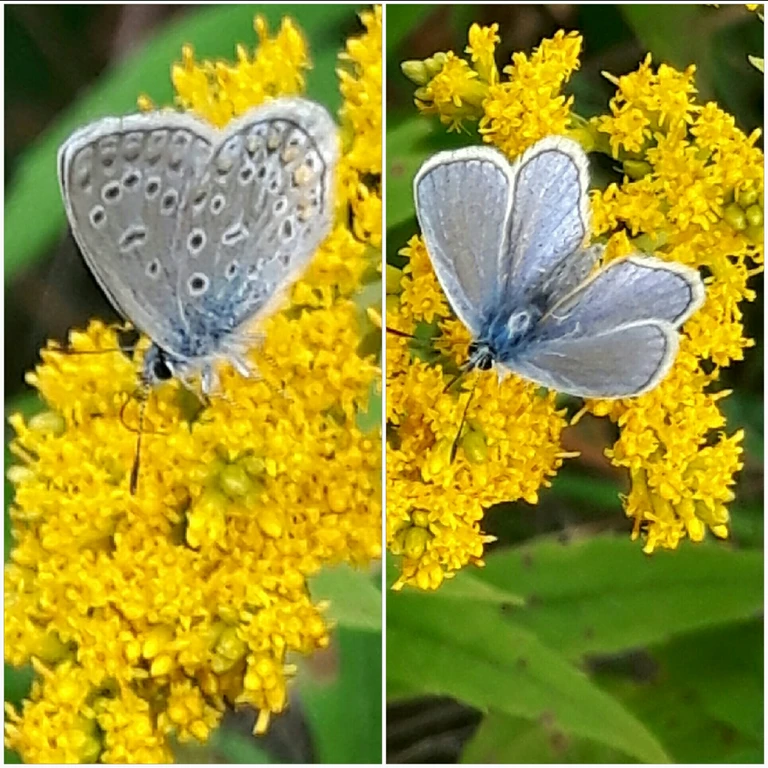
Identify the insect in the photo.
Polyommatus icarus
